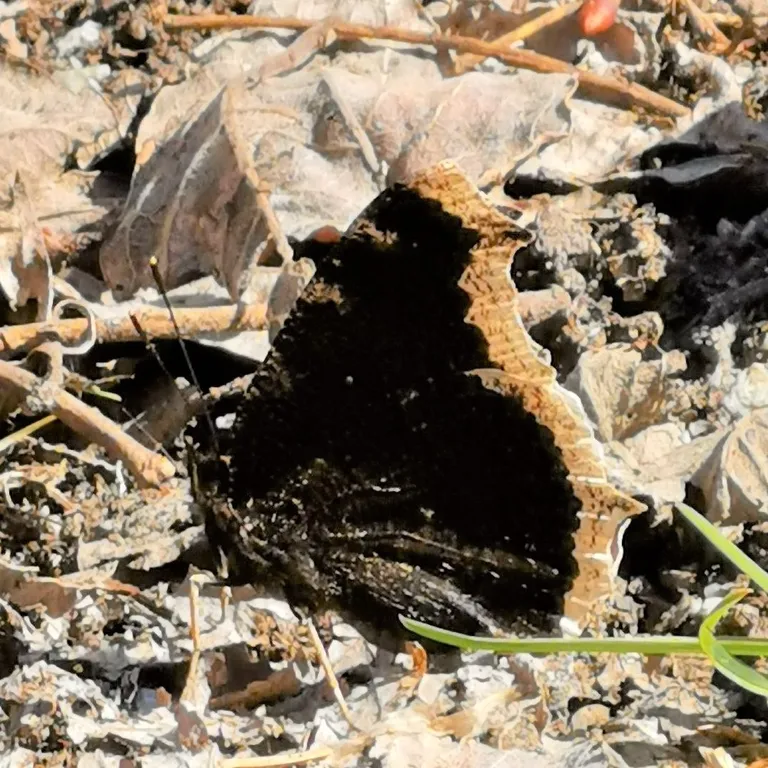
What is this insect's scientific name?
Nymphalis antiopa
